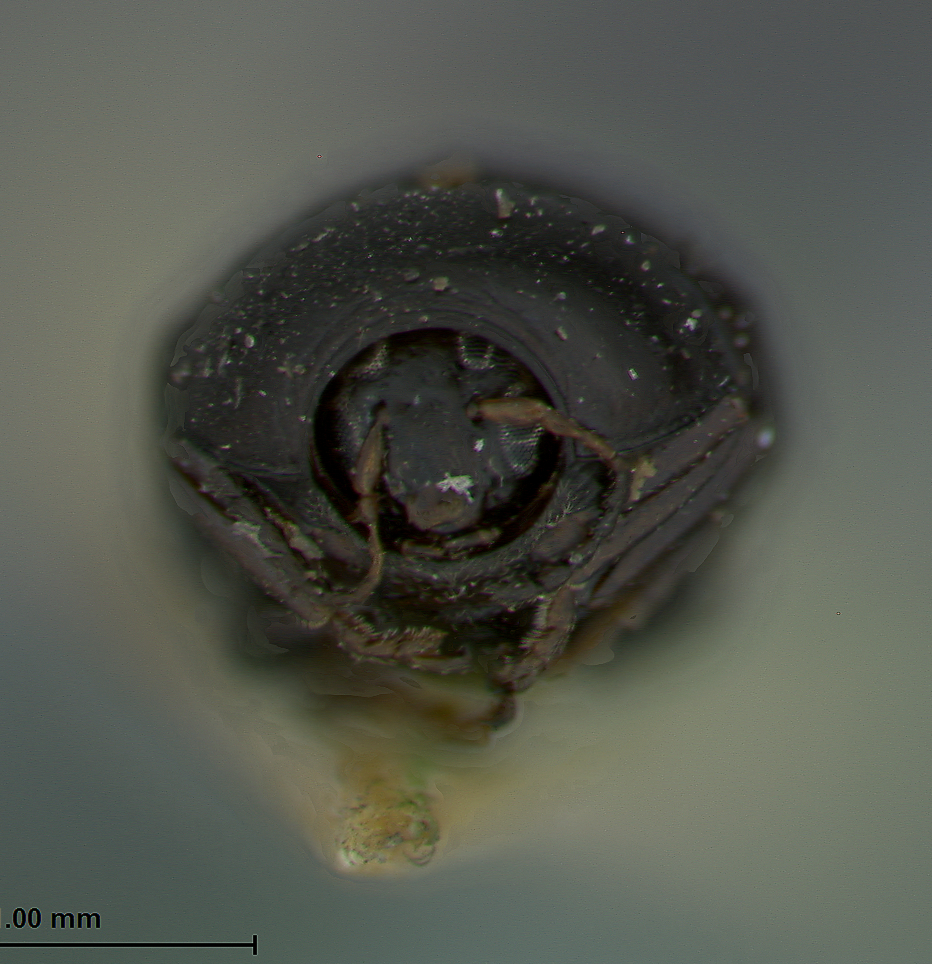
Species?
Lexiphanes flavitarsis
